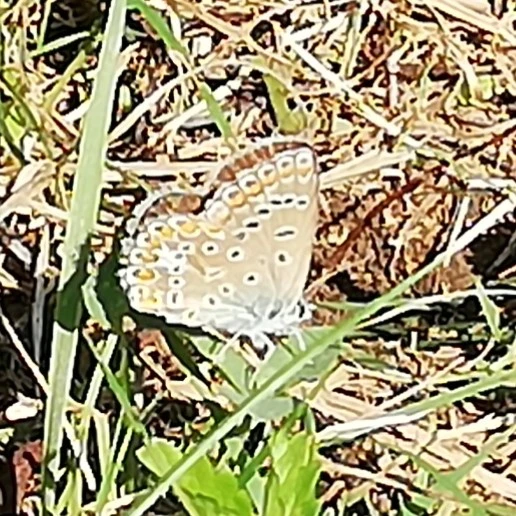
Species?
Polyommatus icarus
